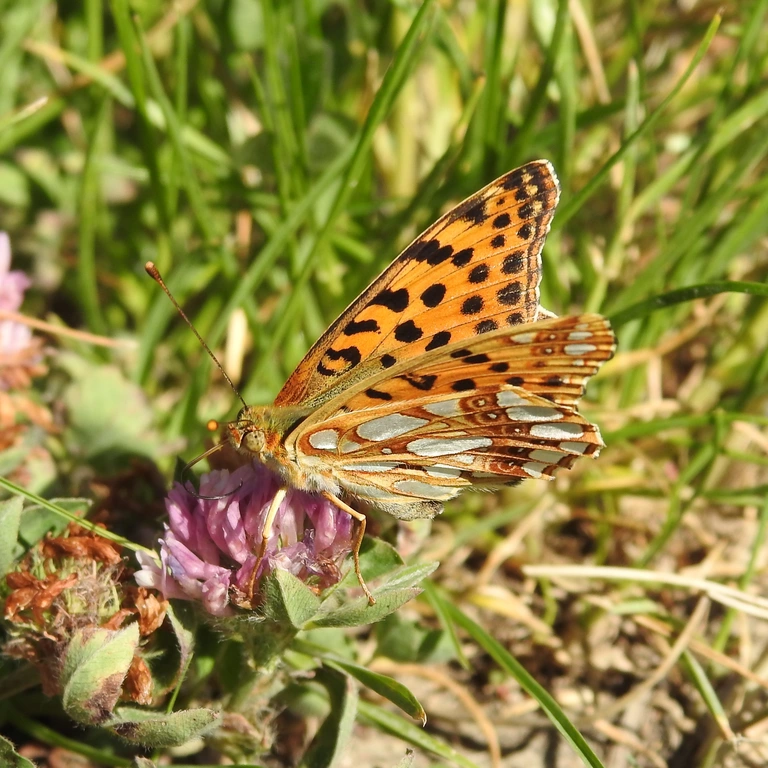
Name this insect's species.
Issoria lathonia
